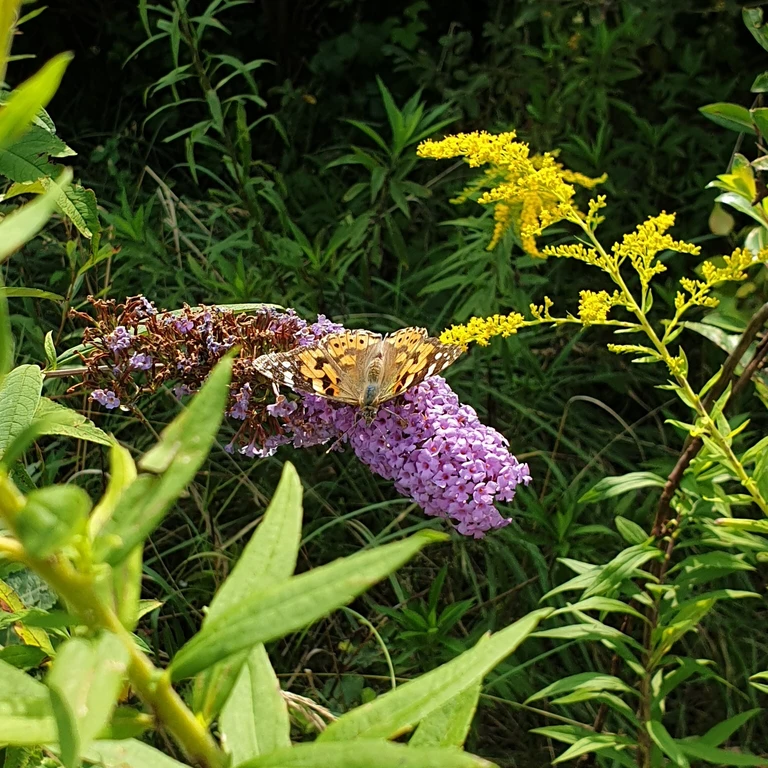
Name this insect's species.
Vanessa cardui
